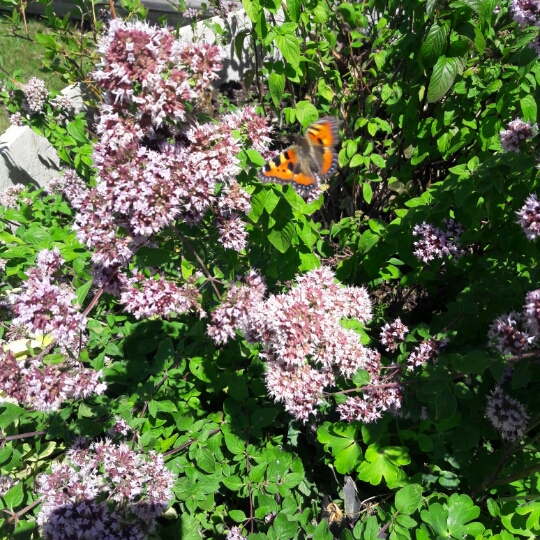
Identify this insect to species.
Aglais urticae
